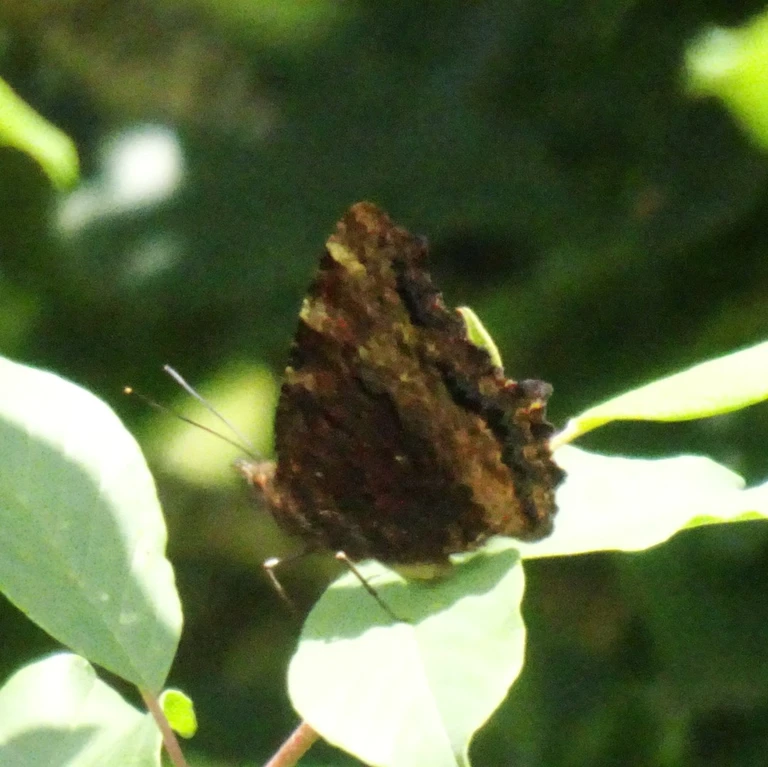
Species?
Nymphalis polychloros
